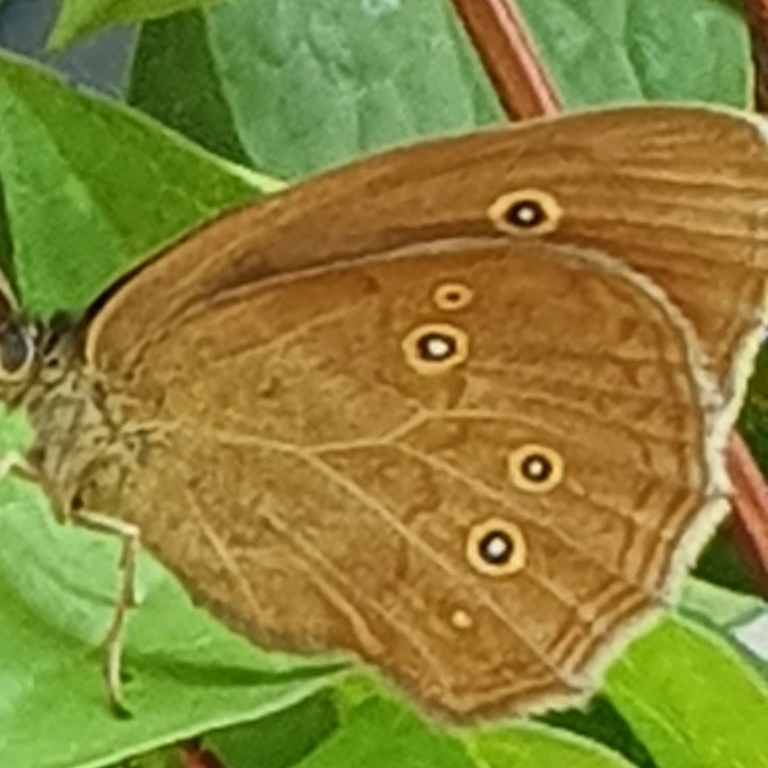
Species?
Aphantopus hyperantus
